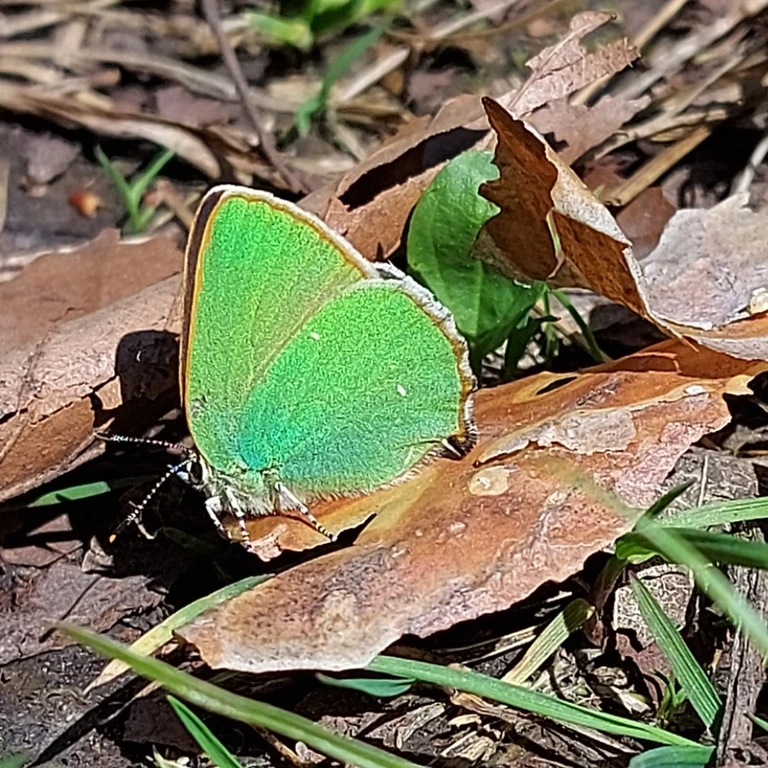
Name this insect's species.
Callophrys rubi
